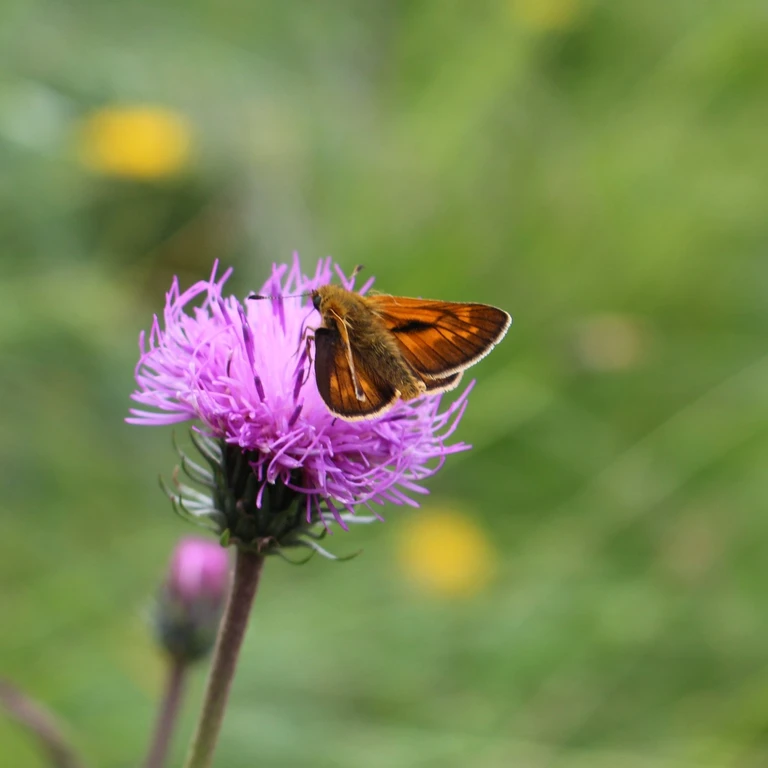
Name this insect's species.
Ochlodes sylvanus (also Ochlodes venata)
